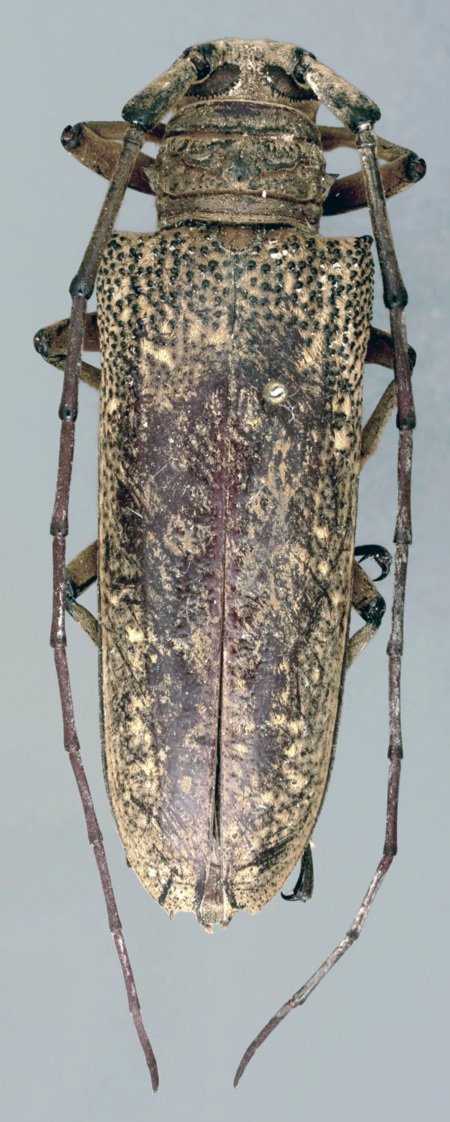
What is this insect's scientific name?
Apriona durga
